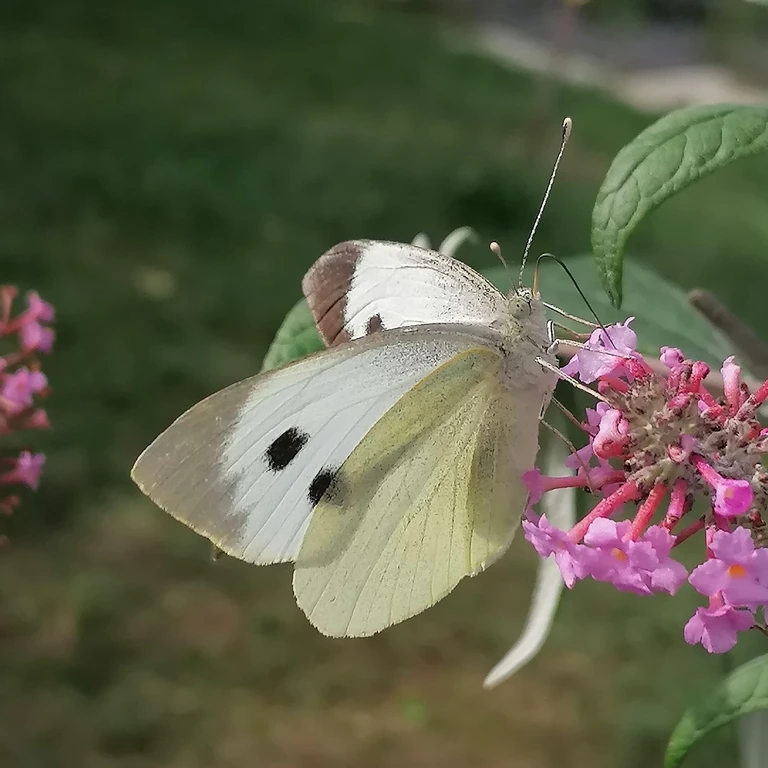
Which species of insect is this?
Pieris brassicae
